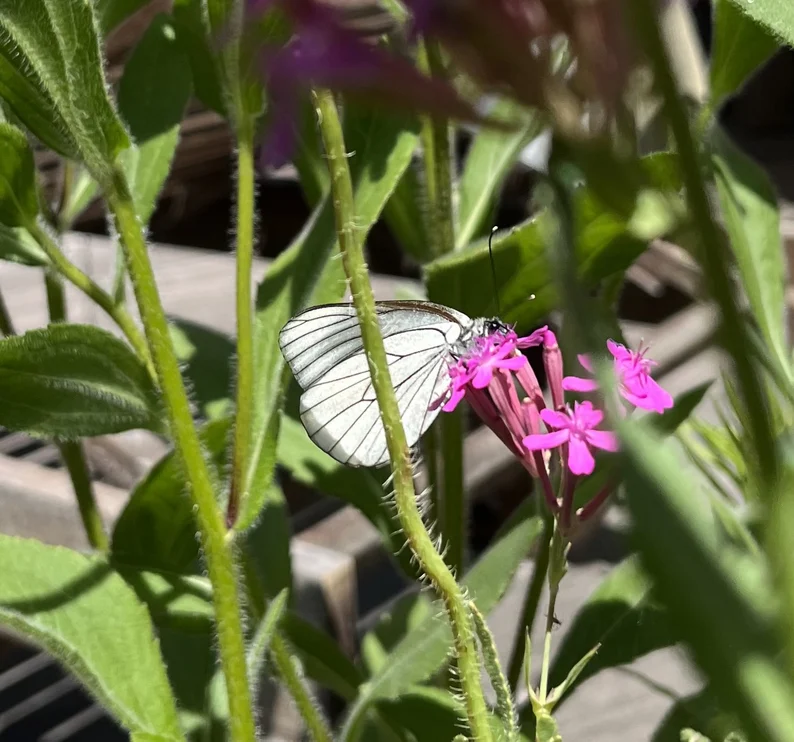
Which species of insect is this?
Aporia crataegi
